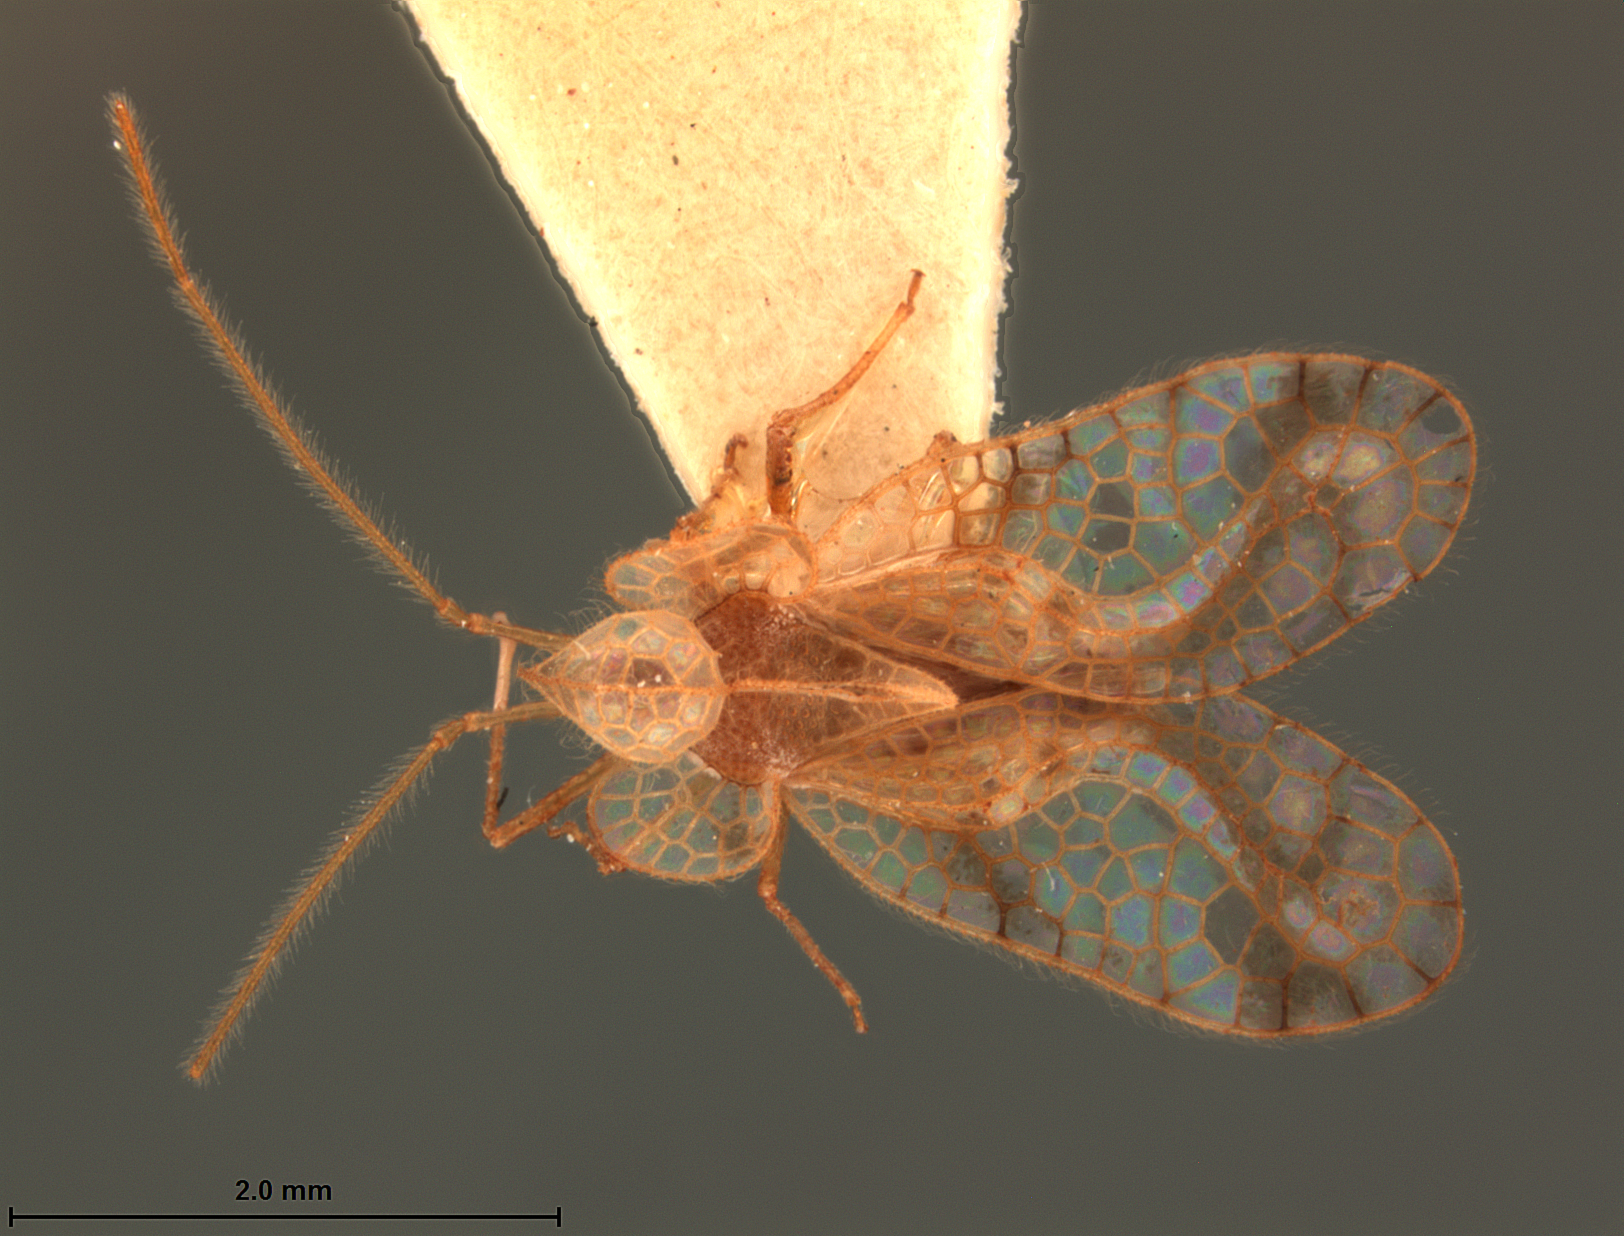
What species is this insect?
Stephanitis bankana
